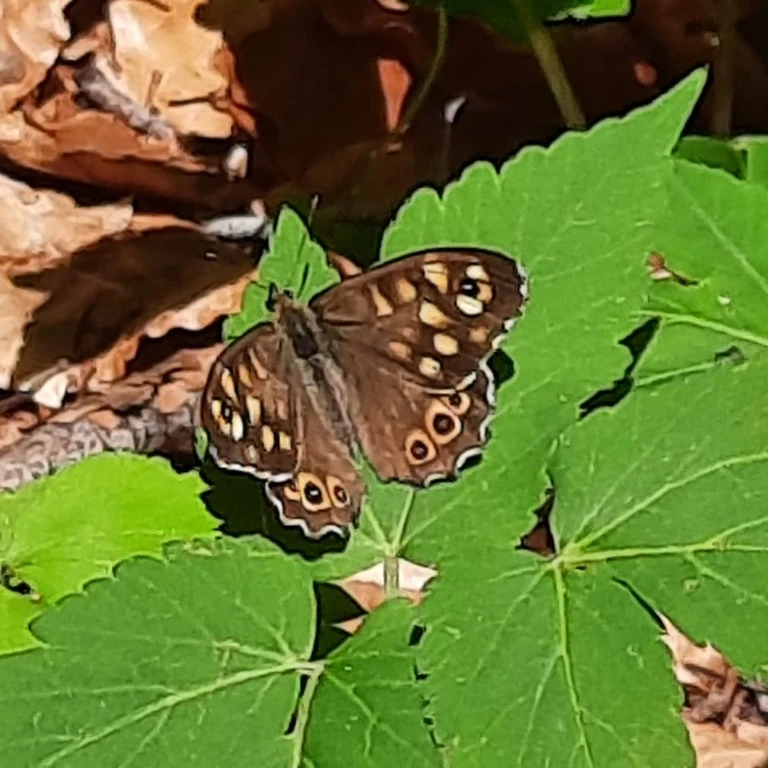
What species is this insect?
Pararge aegeria
